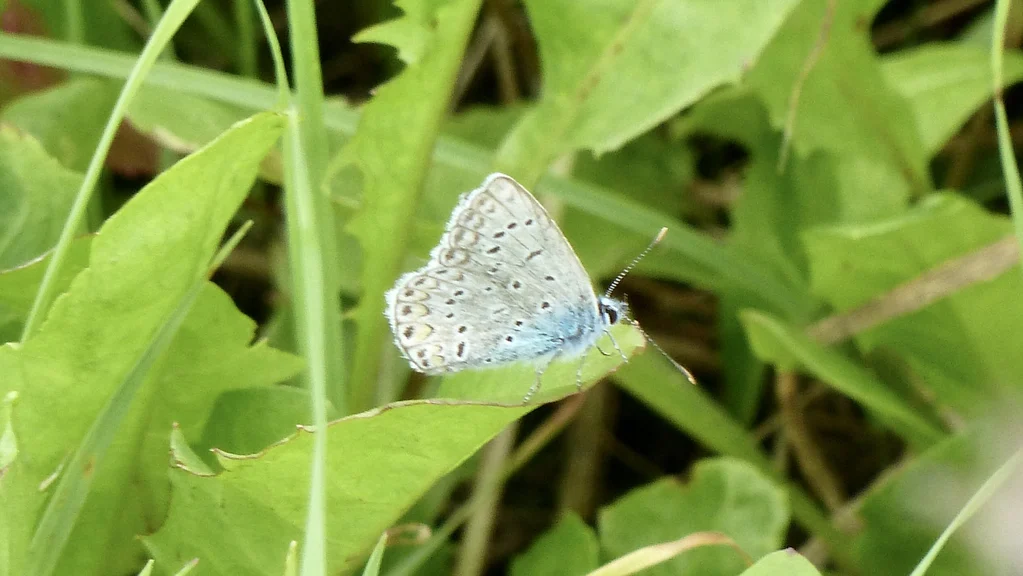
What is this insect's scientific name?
Polyommatus icarus
